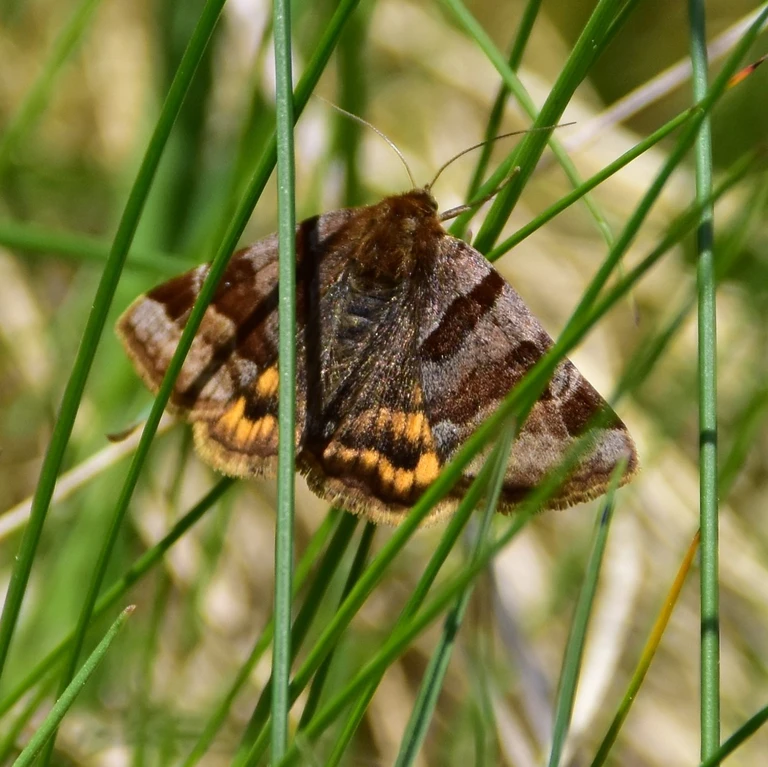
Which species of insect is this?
Euclidia glyphica
